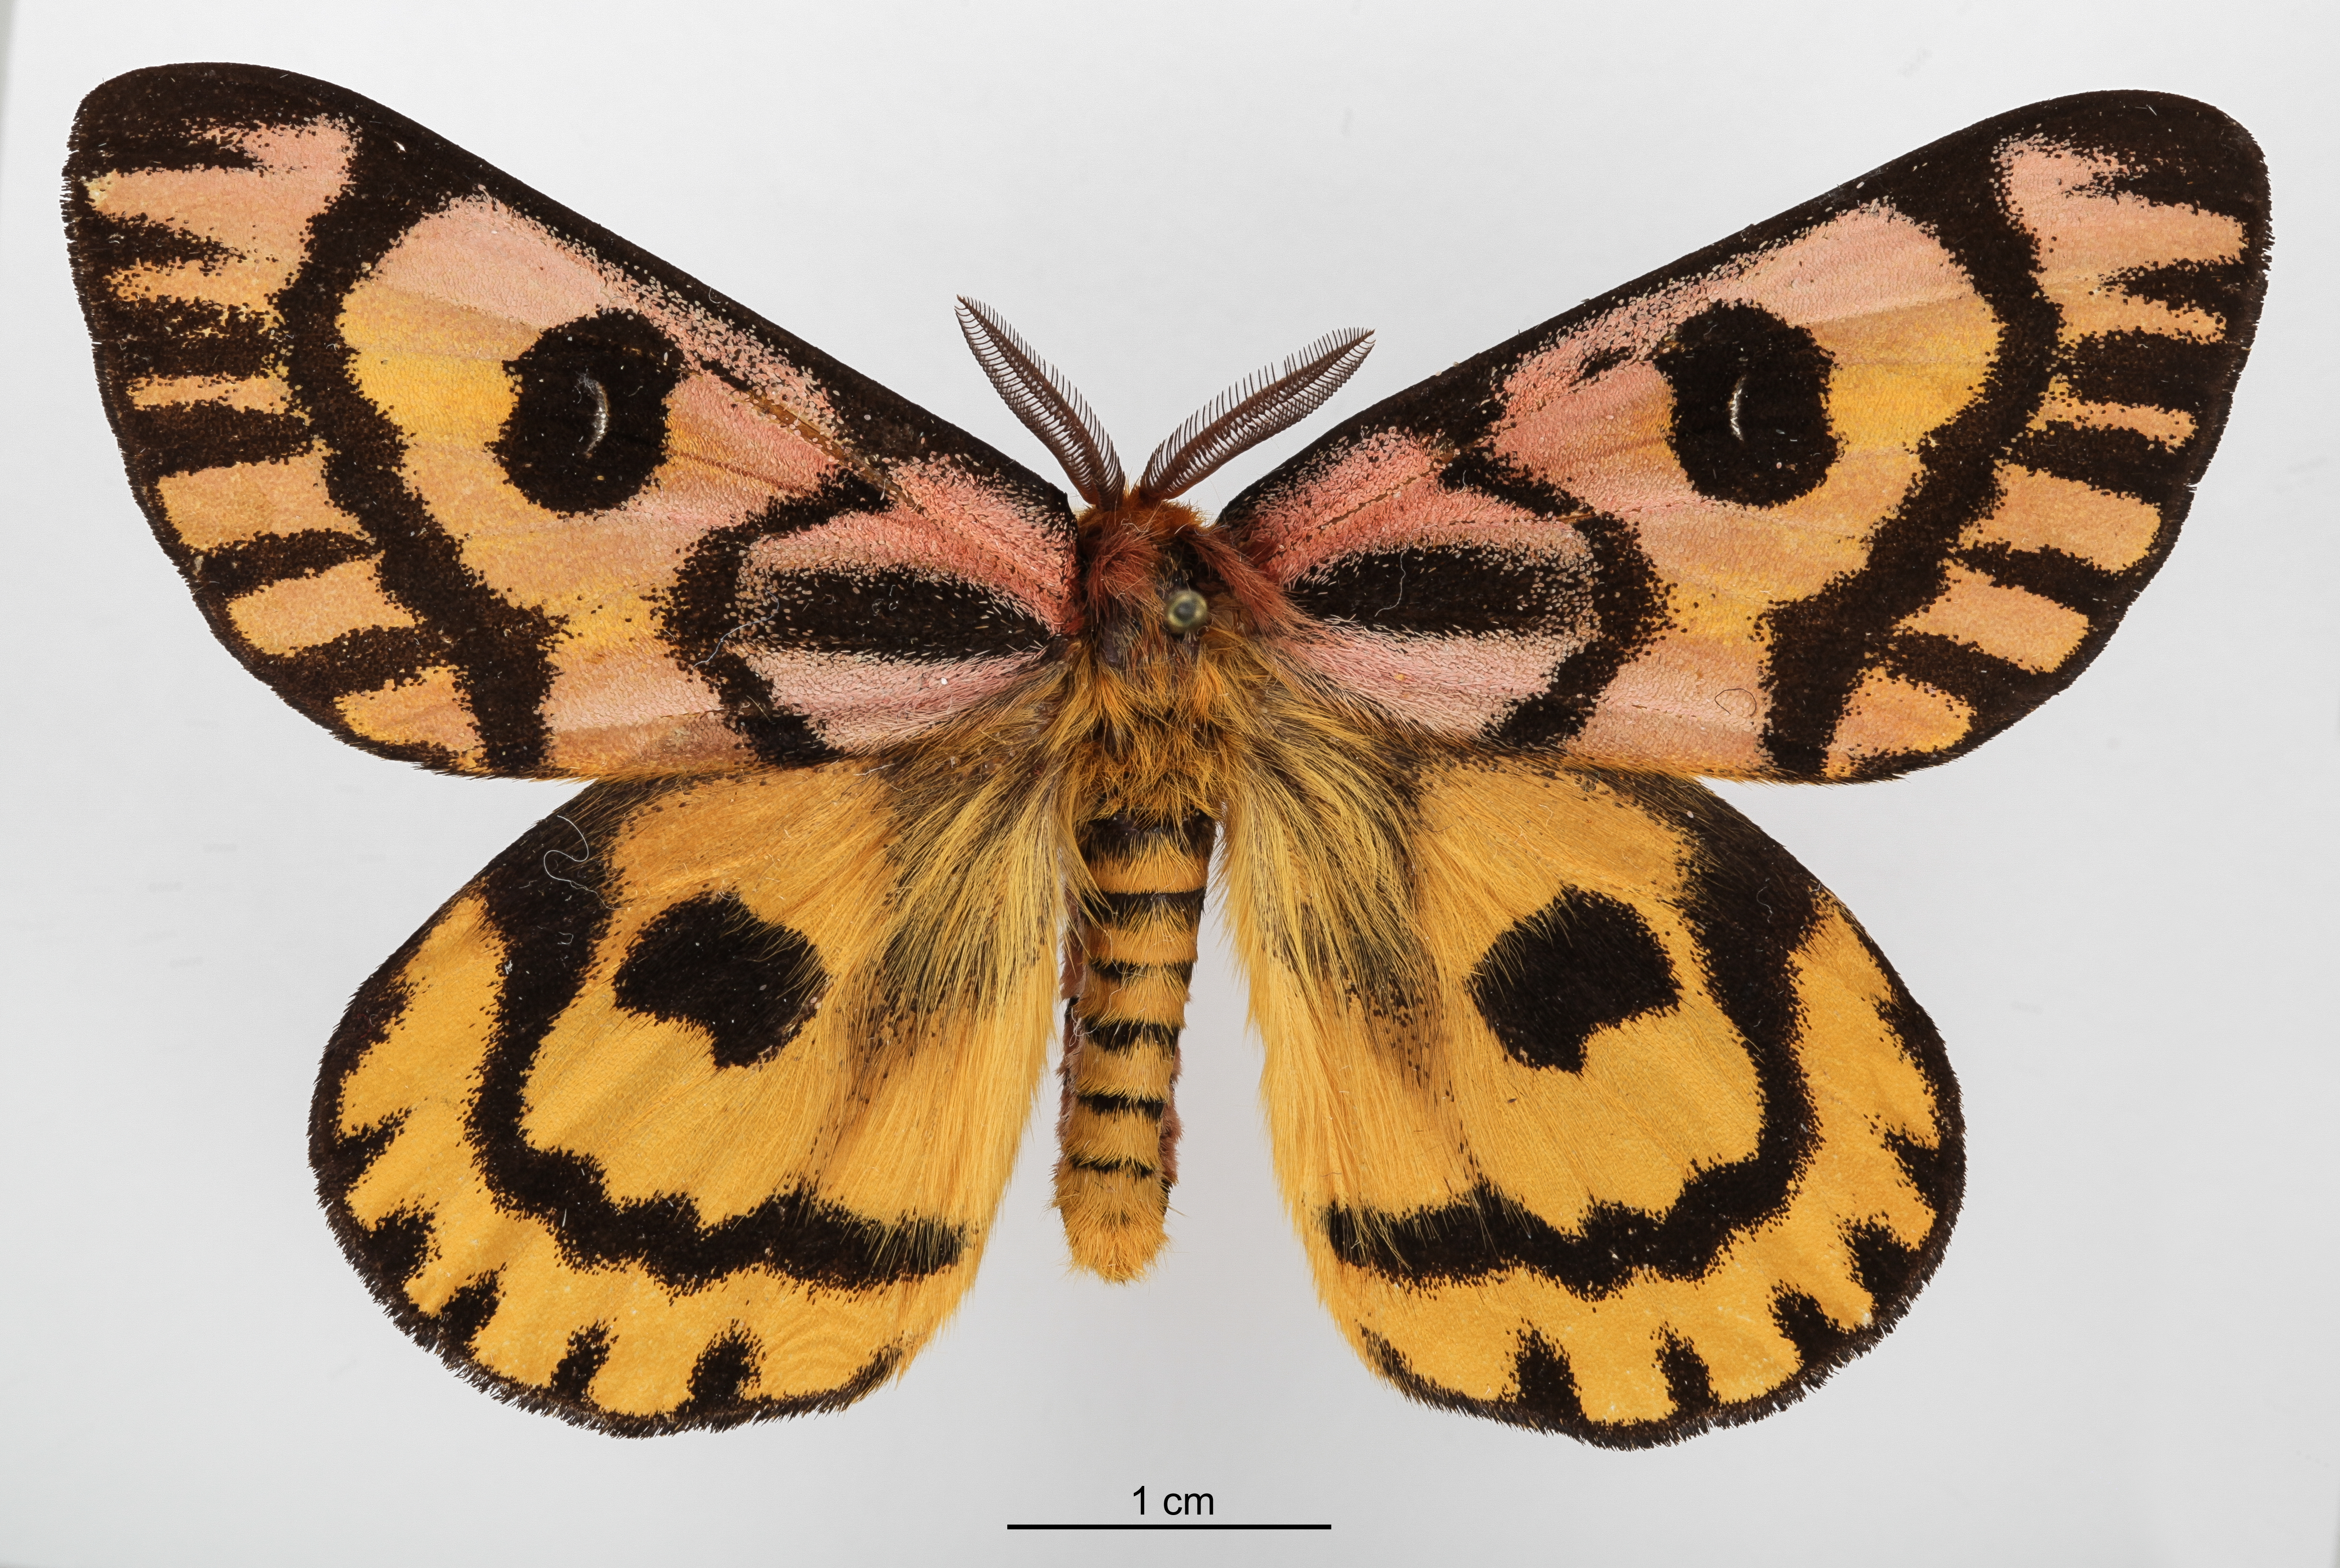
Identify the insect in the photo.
Hemileuca eglanterina
